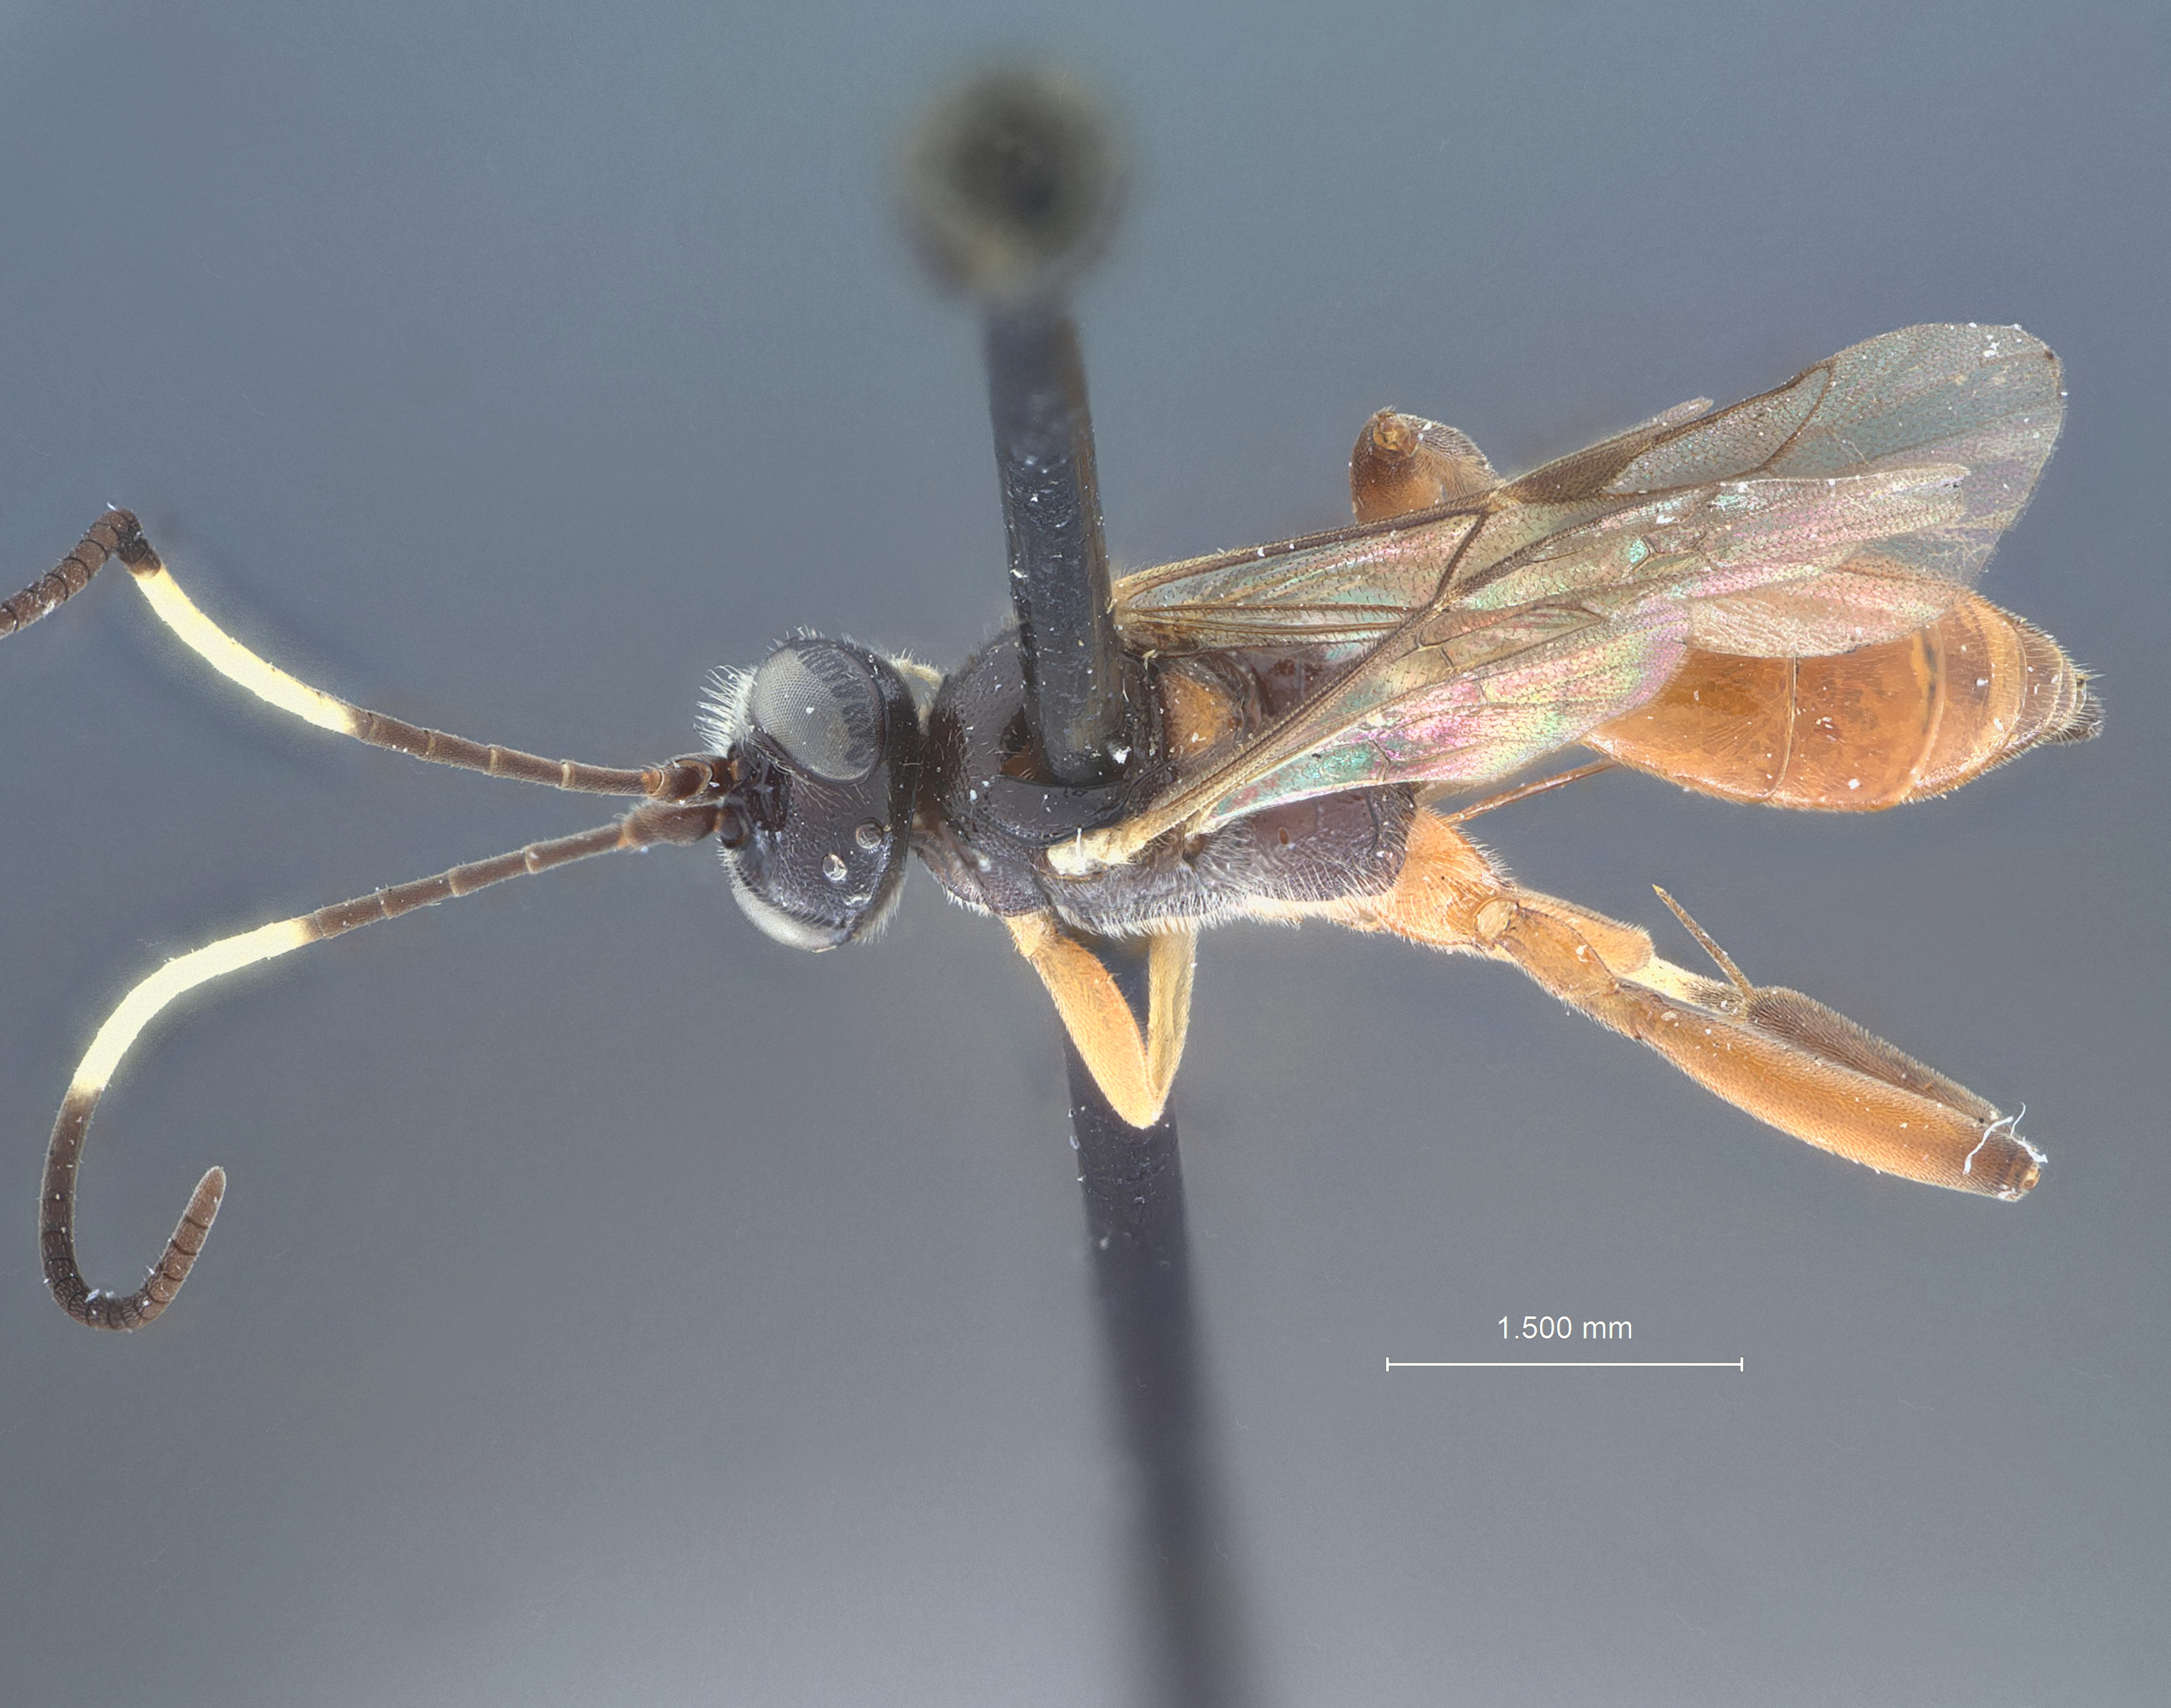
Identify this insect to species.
Trychosis coxalis
